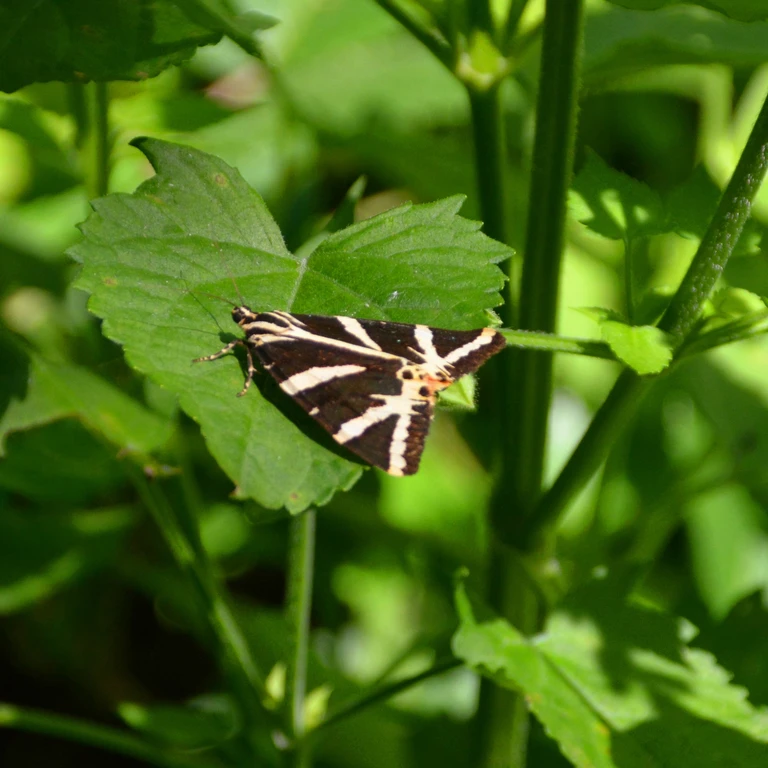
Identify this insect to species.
Euplagia quadripunctaria
